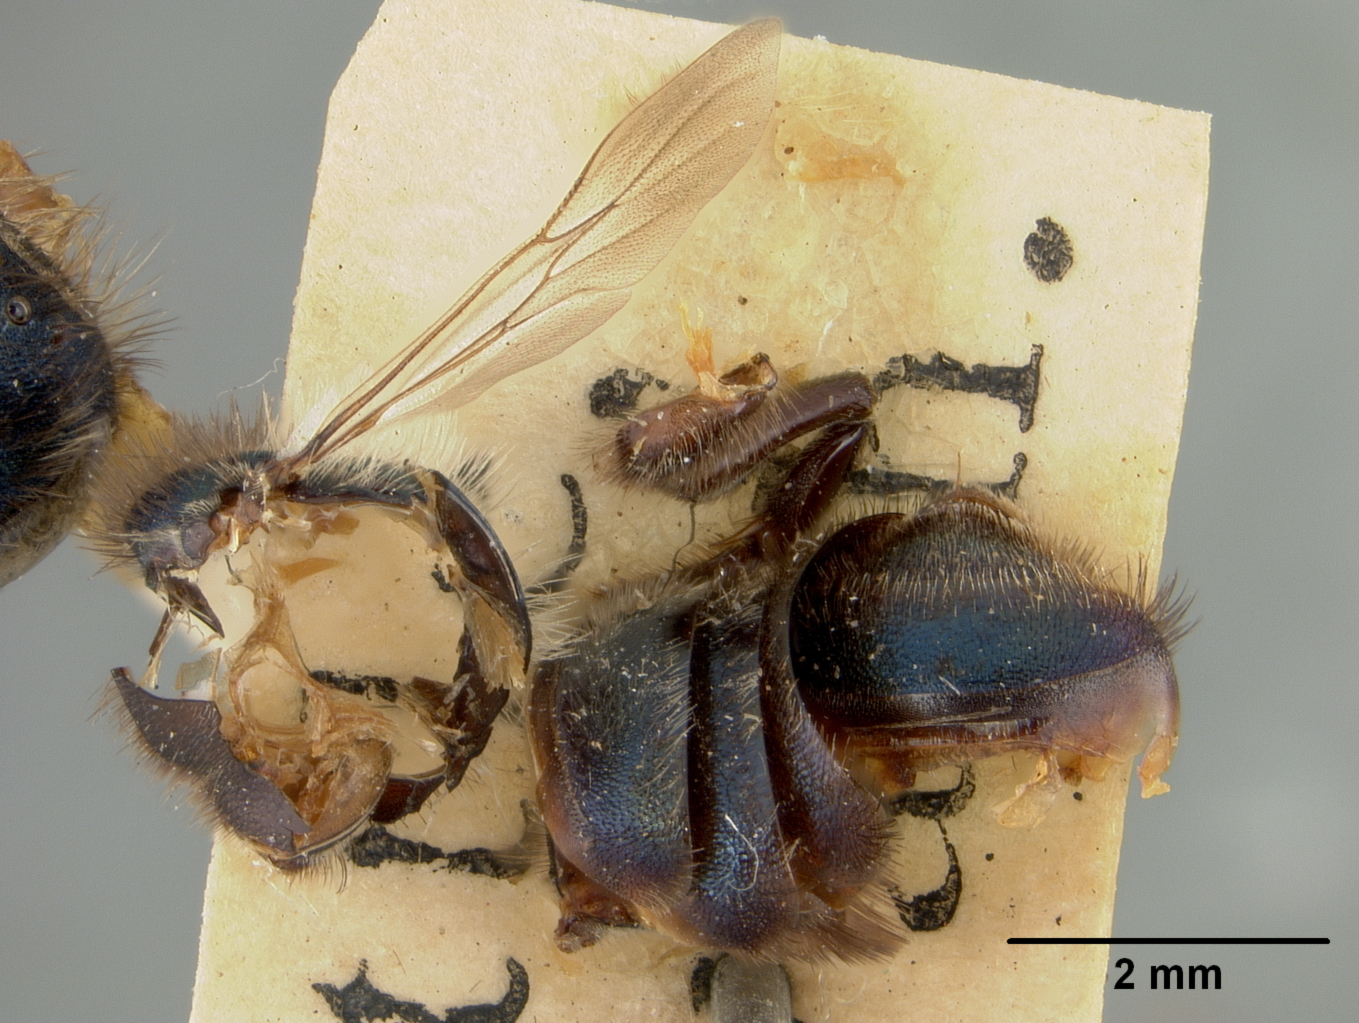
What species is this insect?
Osmia trevoris
